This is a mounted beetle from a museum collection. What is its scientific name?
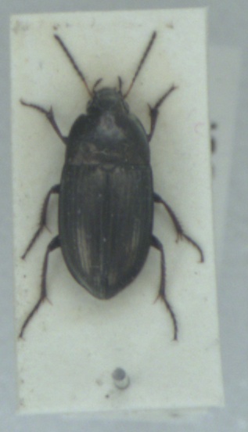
Amara aenea
